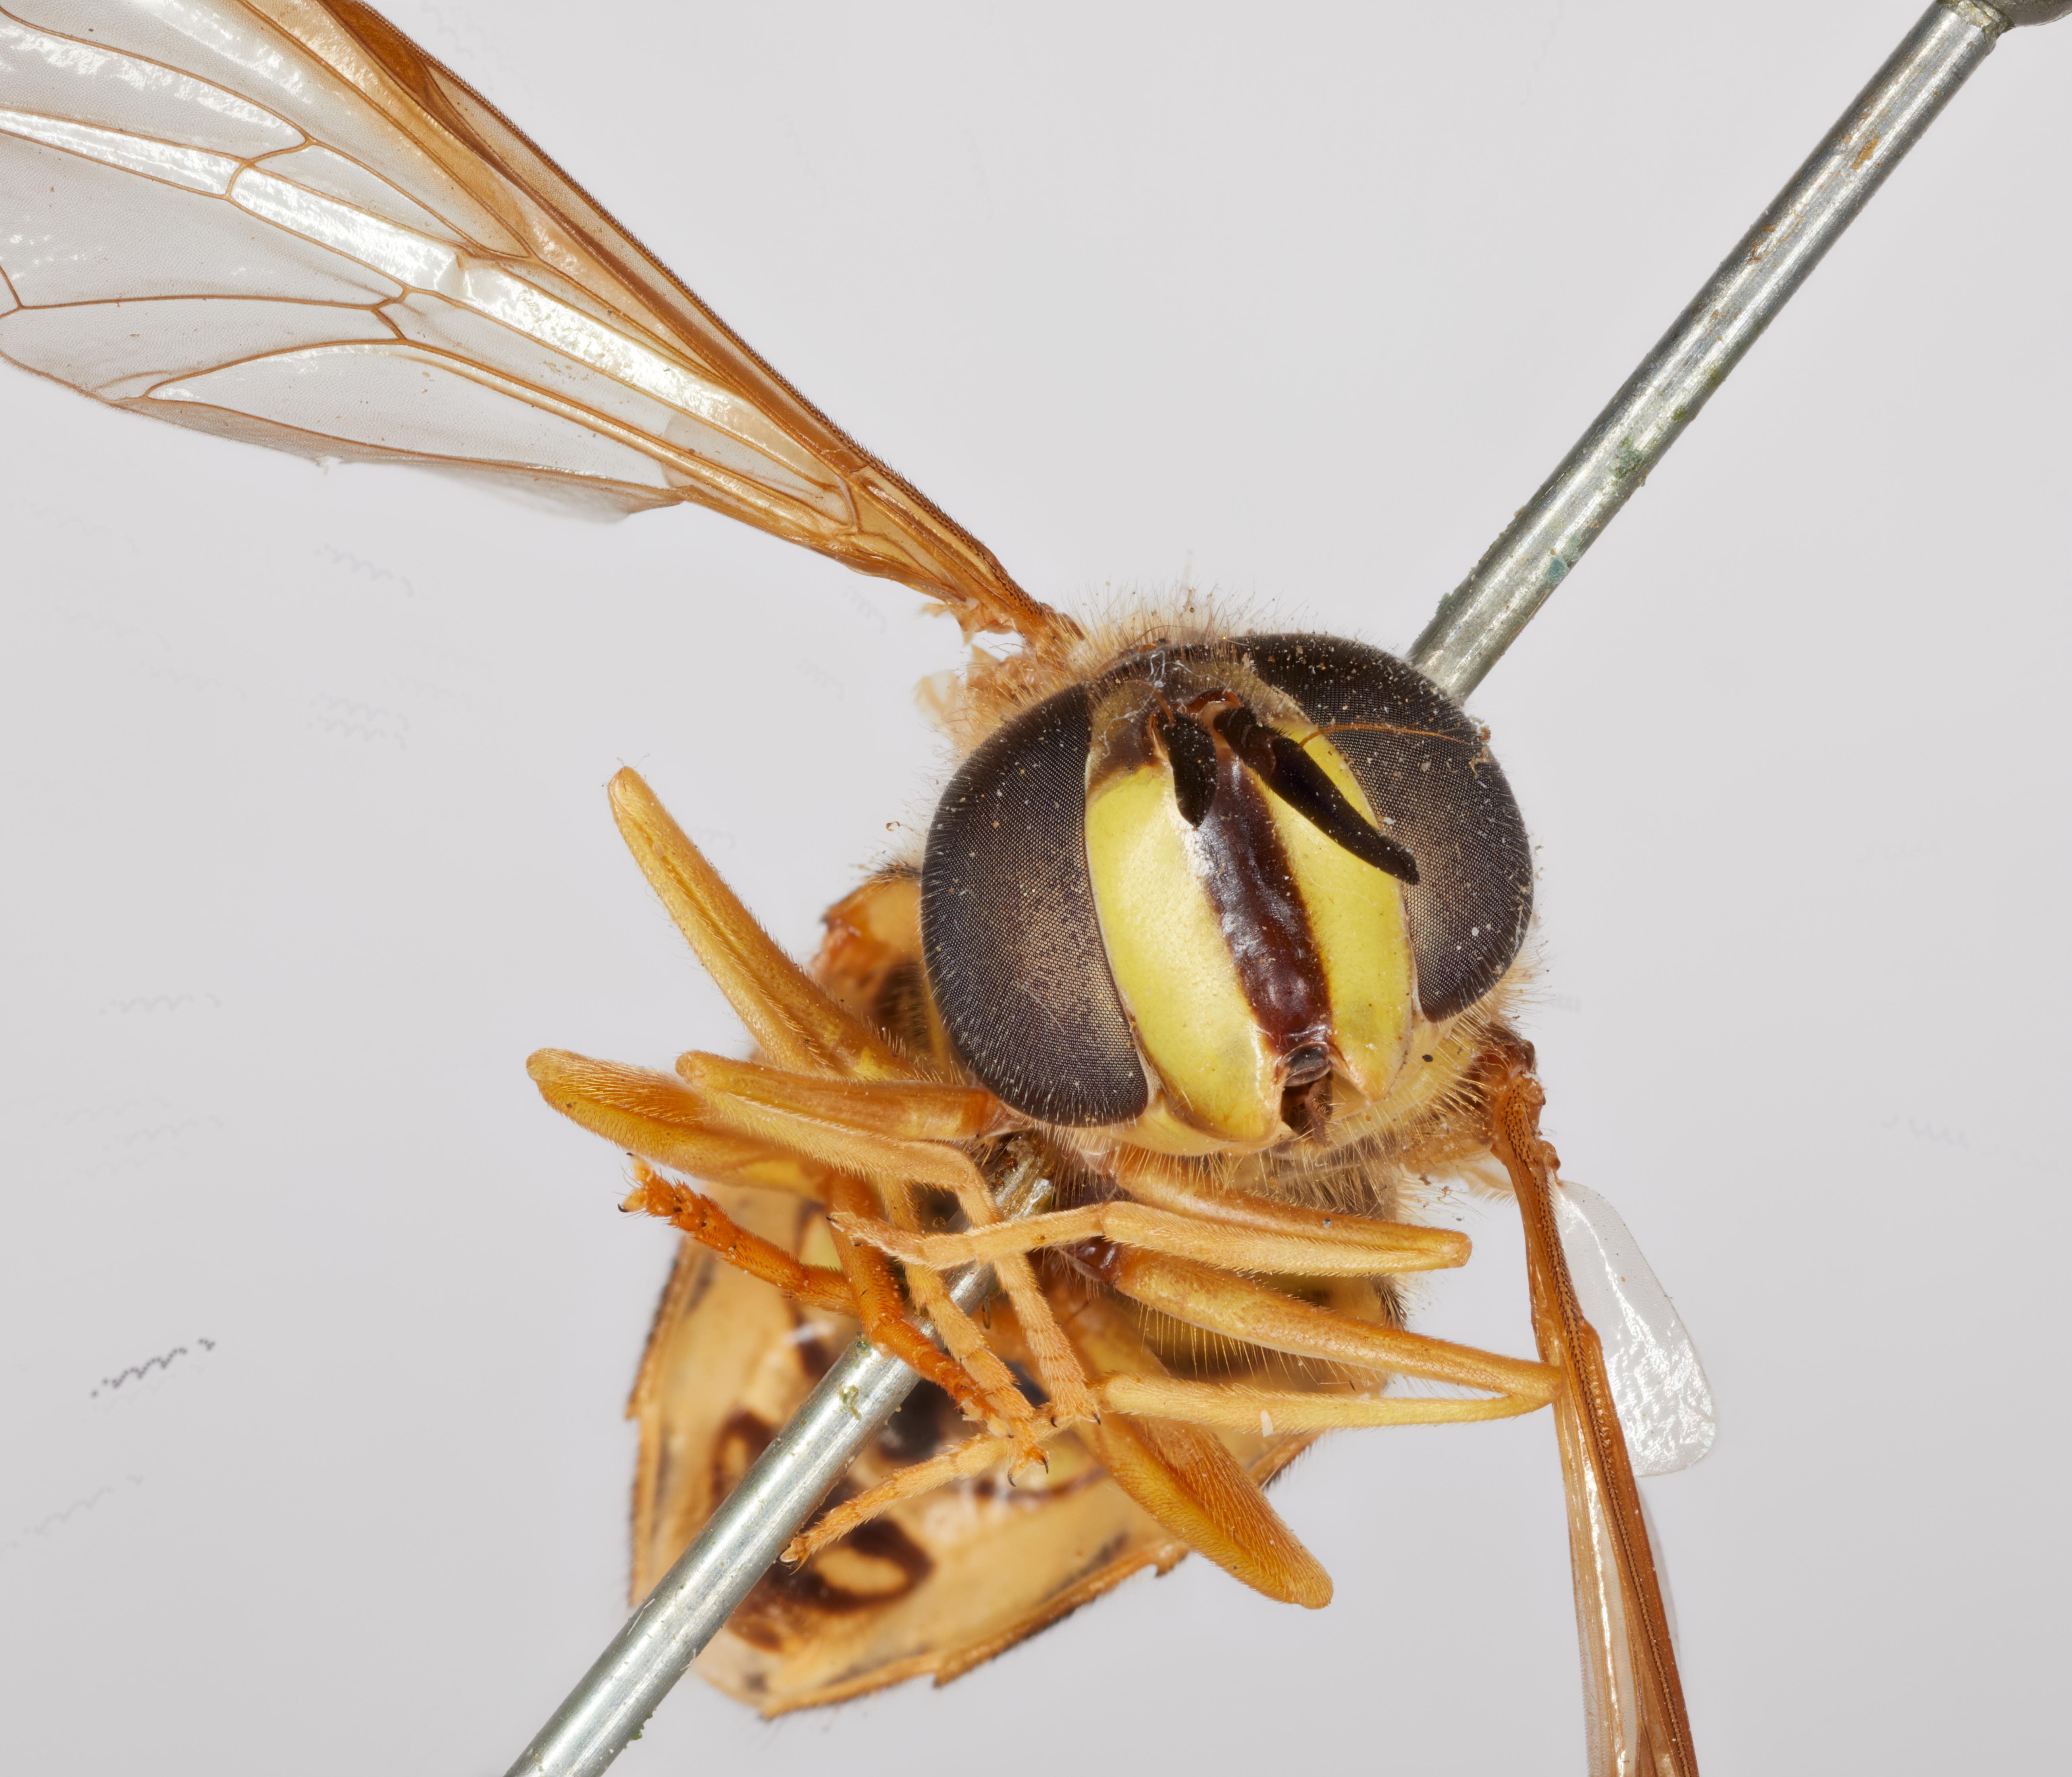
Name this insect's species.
Chrysotoxum integre
